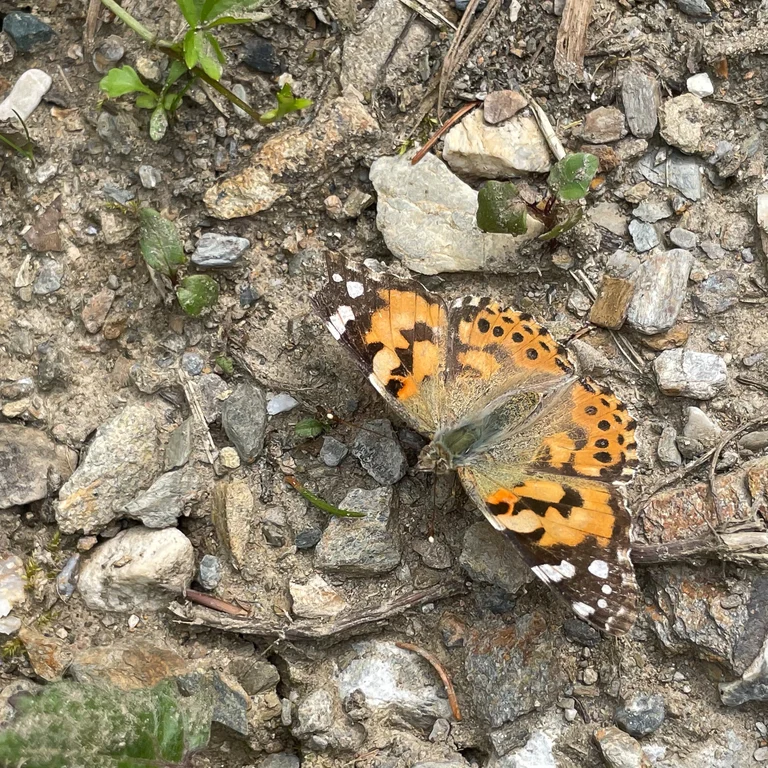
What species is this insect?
Vanessa cardui
